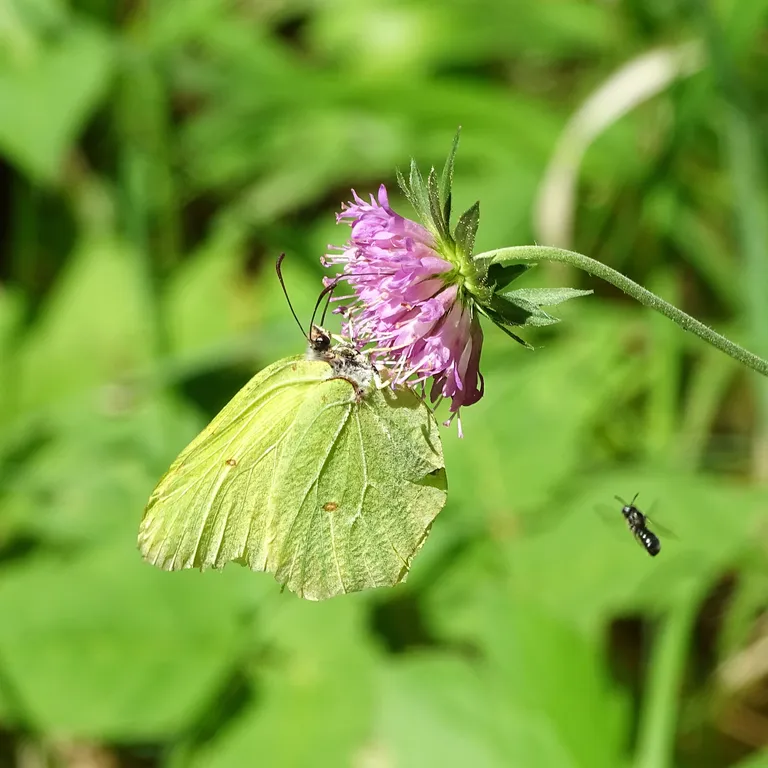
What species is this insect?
Gonepteryx rhamni
